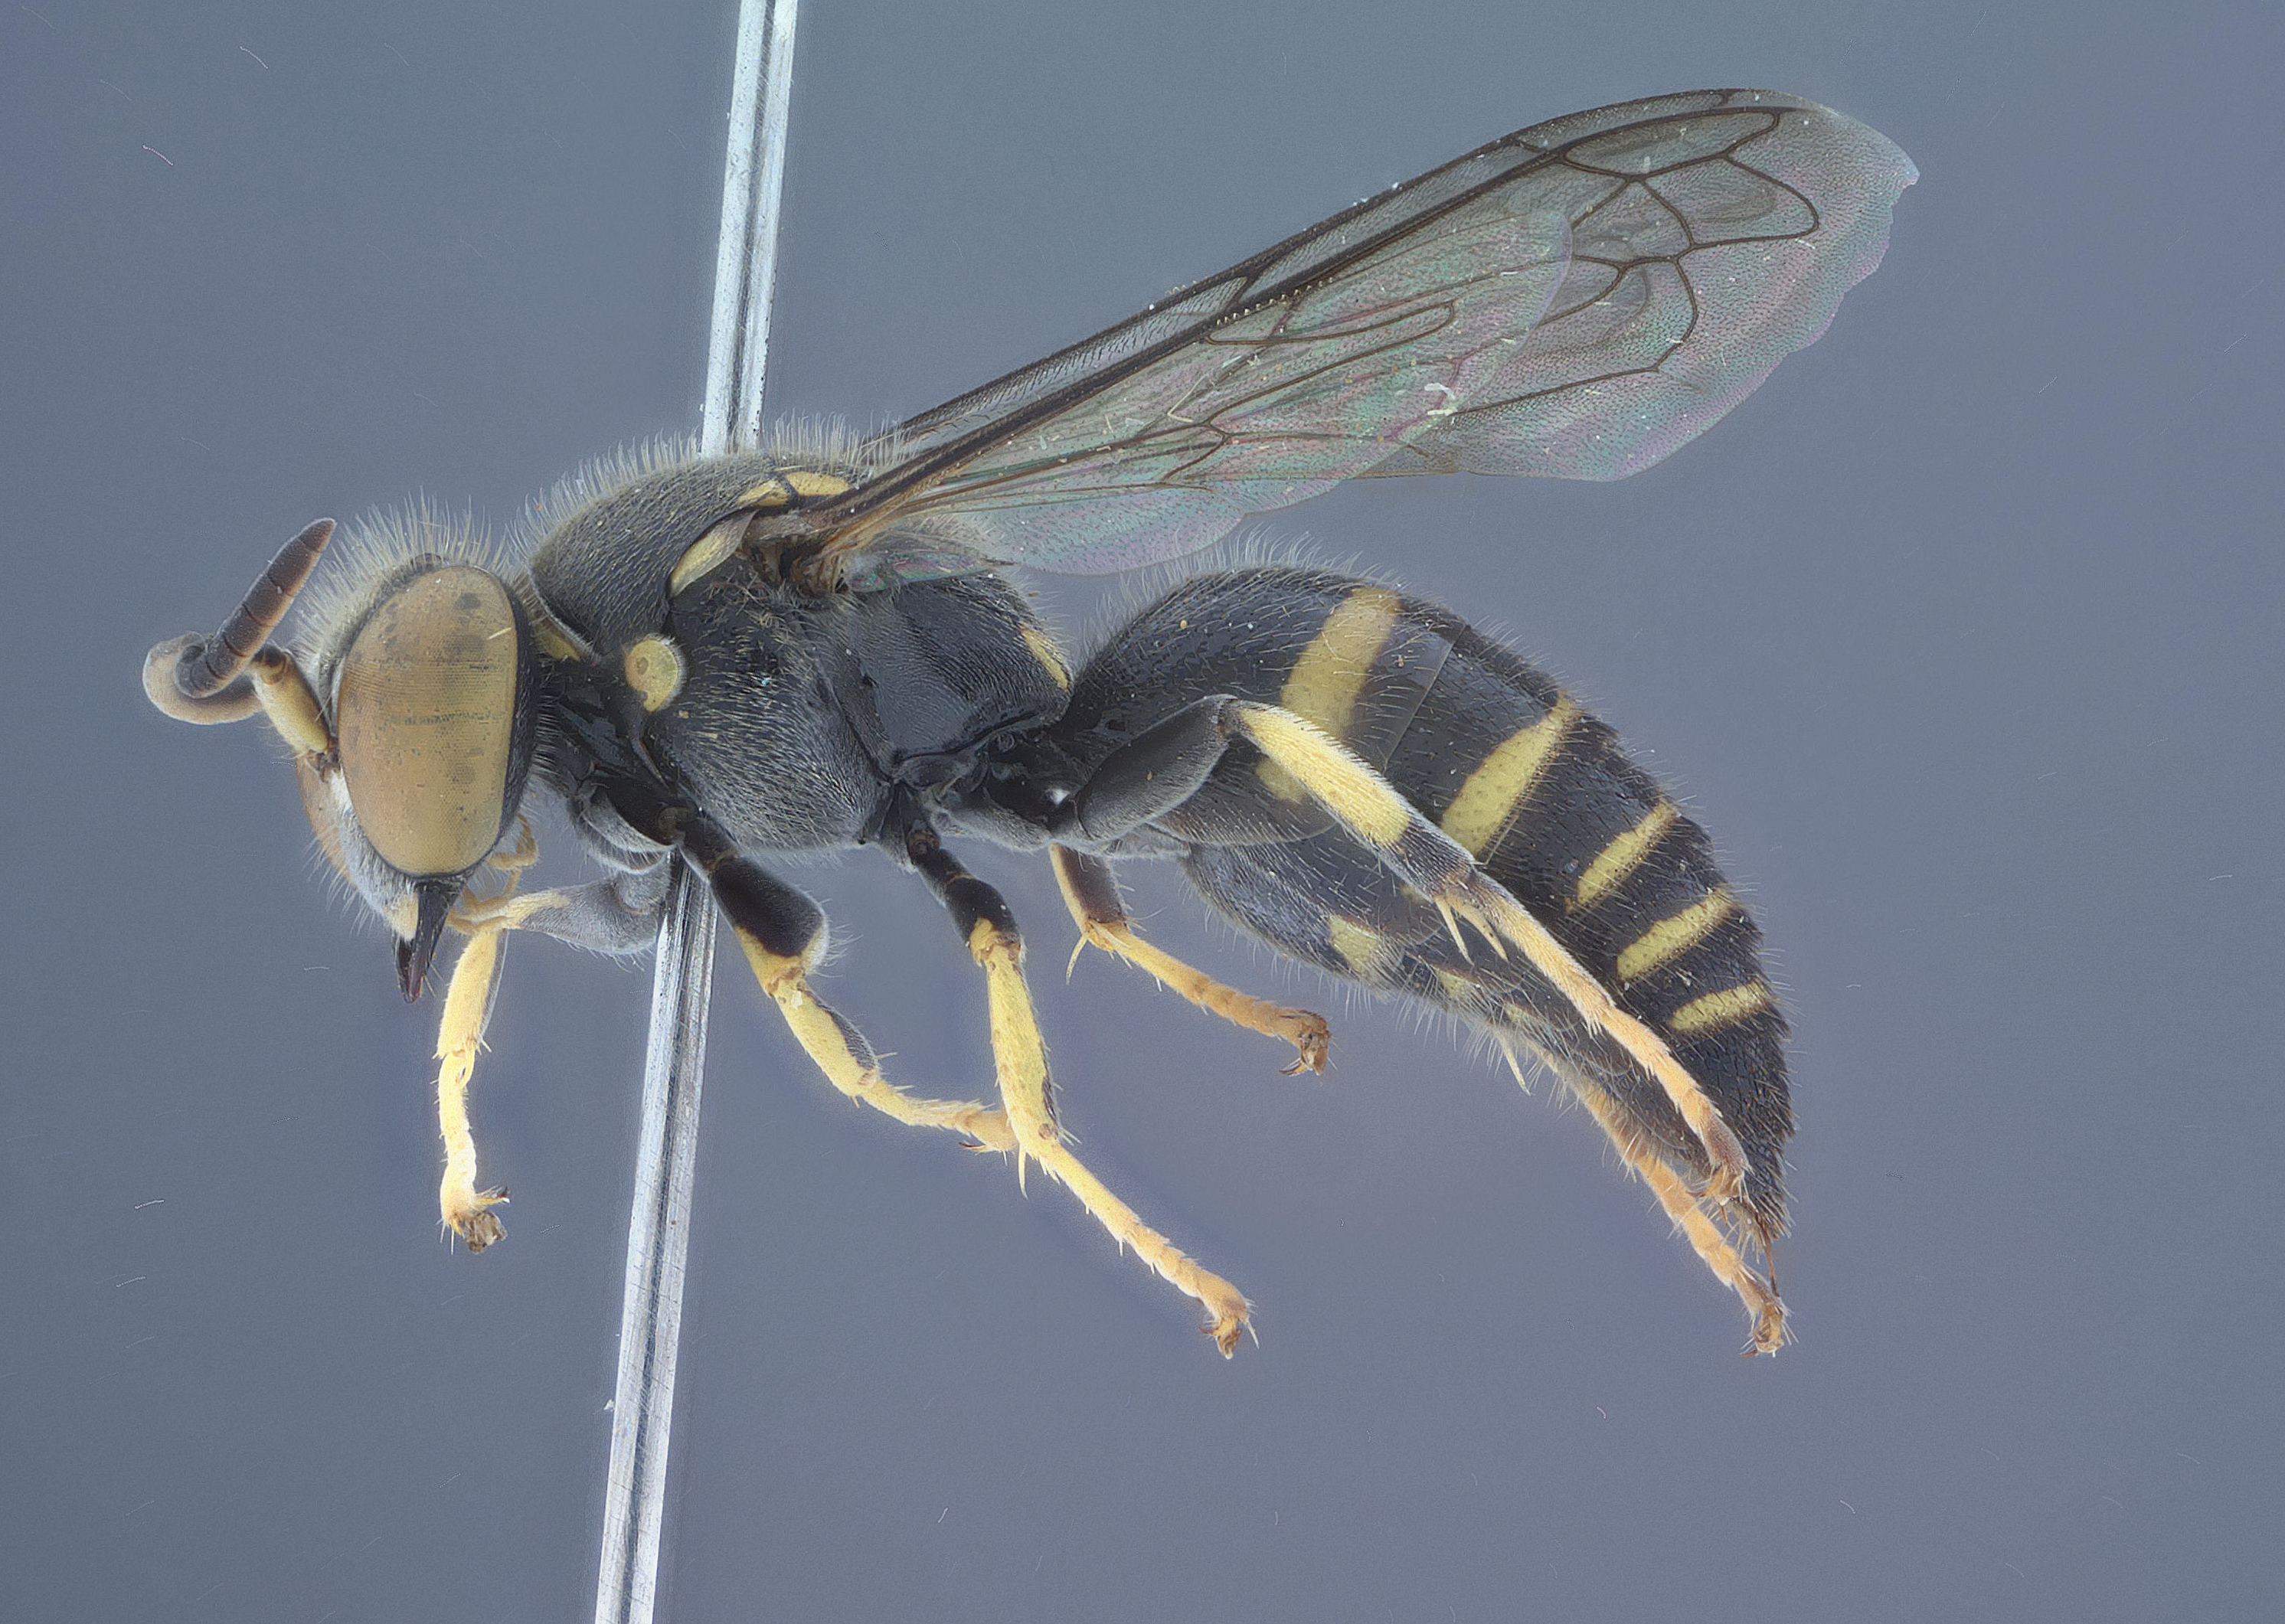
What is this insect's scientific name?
Bembecinus philippinensis
